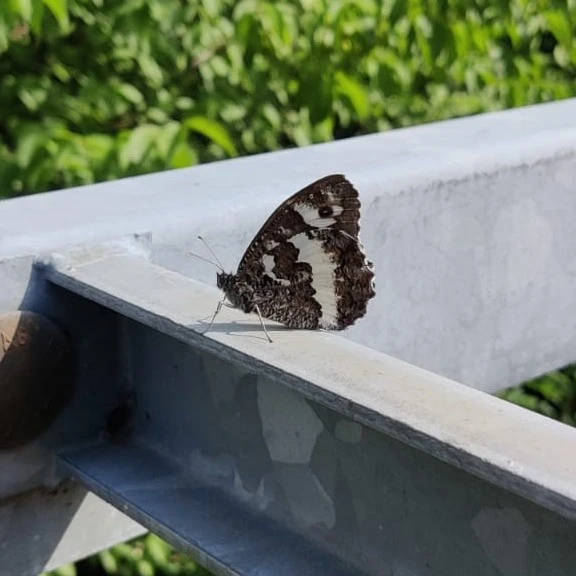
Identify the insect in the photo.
Brintesia circe
